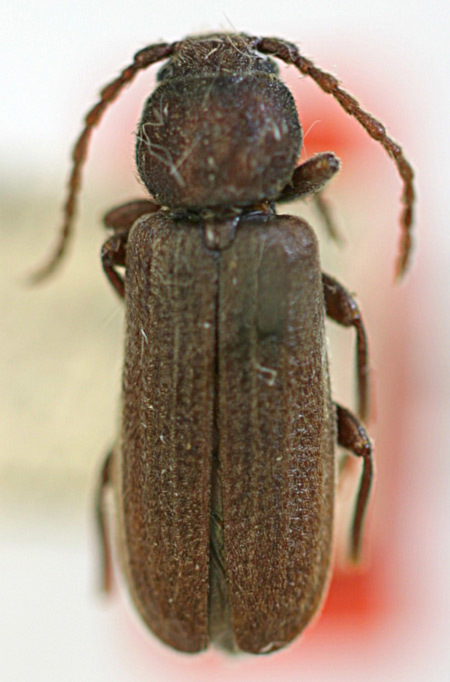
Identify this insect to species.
Asemum amputatum (also Asemum striatum)
